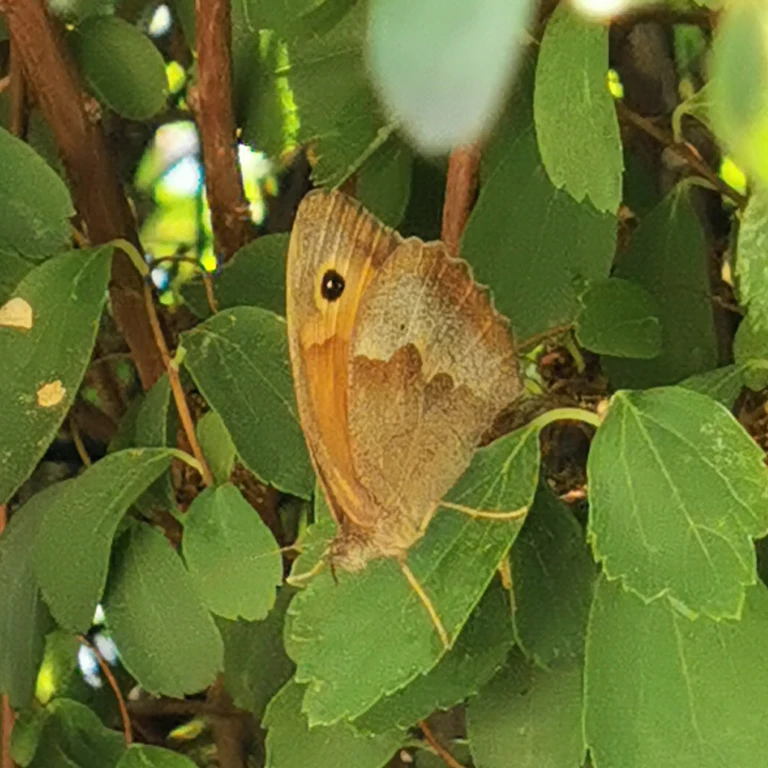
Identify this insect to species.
Maniola jurtina
